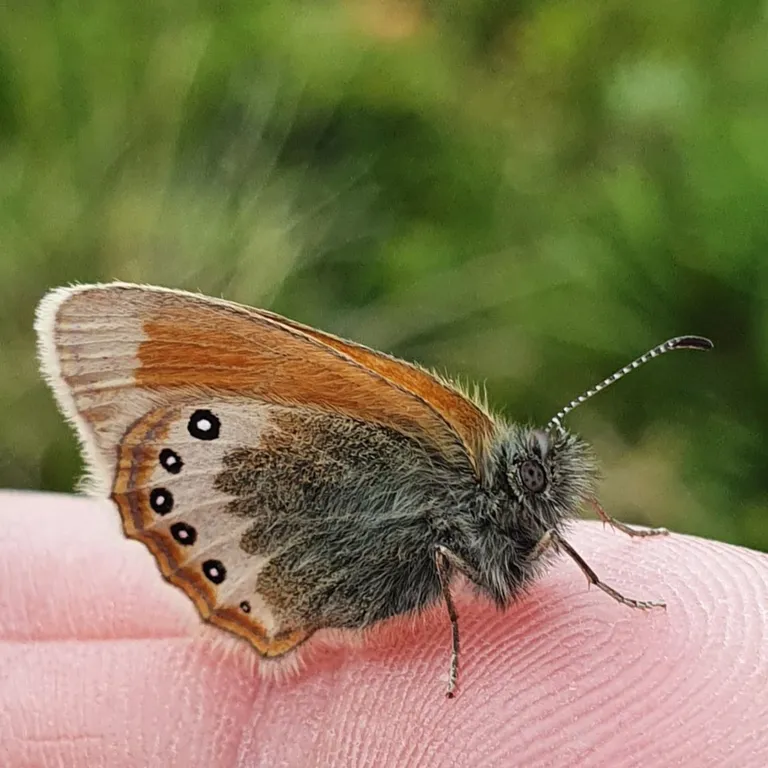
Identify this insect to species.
Coenonympha gardetta
